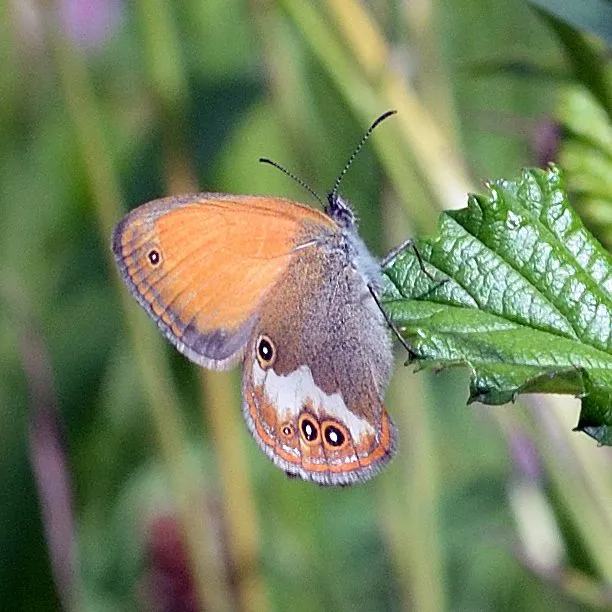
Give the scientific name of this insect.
Coenonympha arcania
